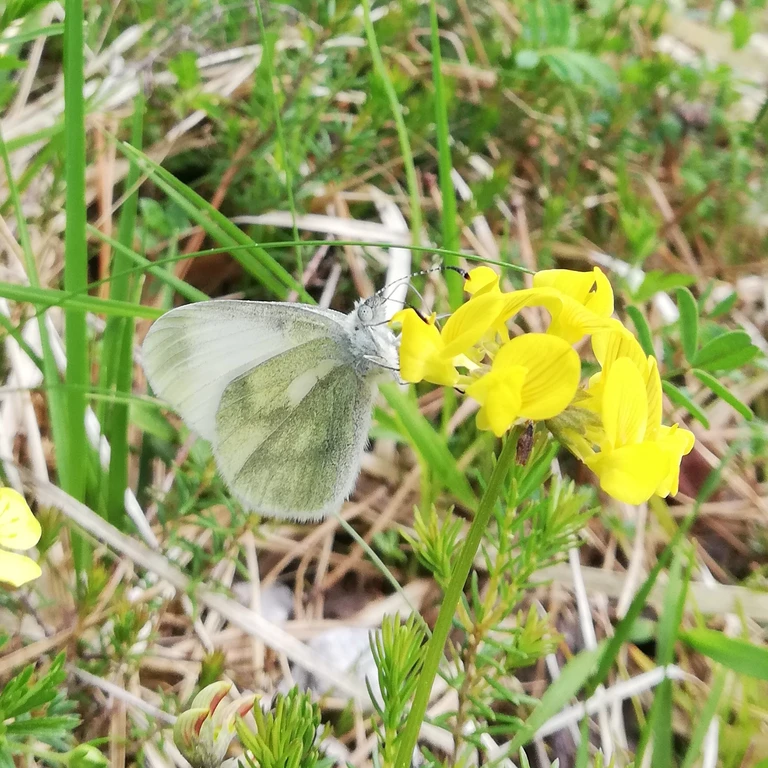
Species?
Leptidea sinapis/juvernica
